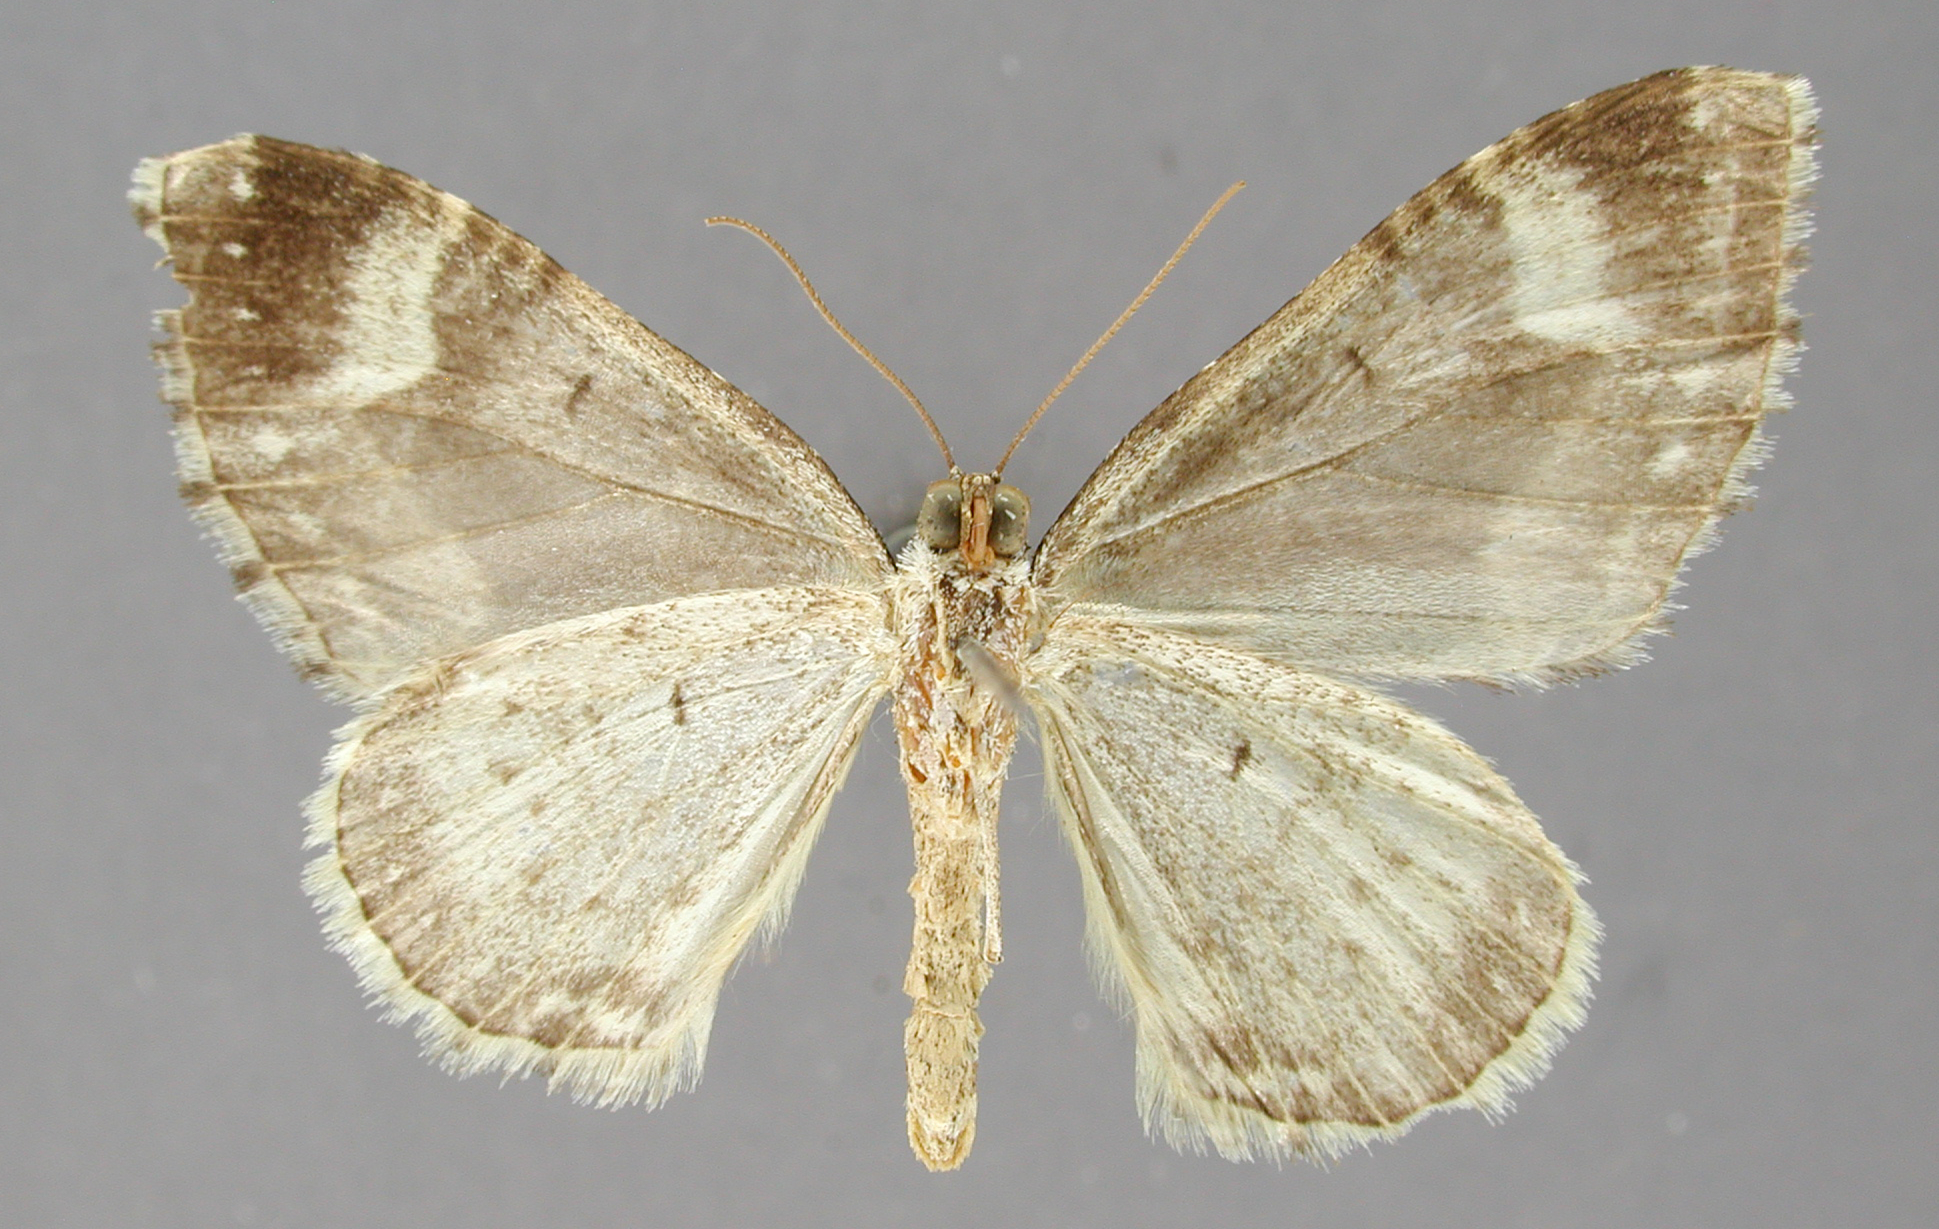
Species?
Hammaptera nigrata
